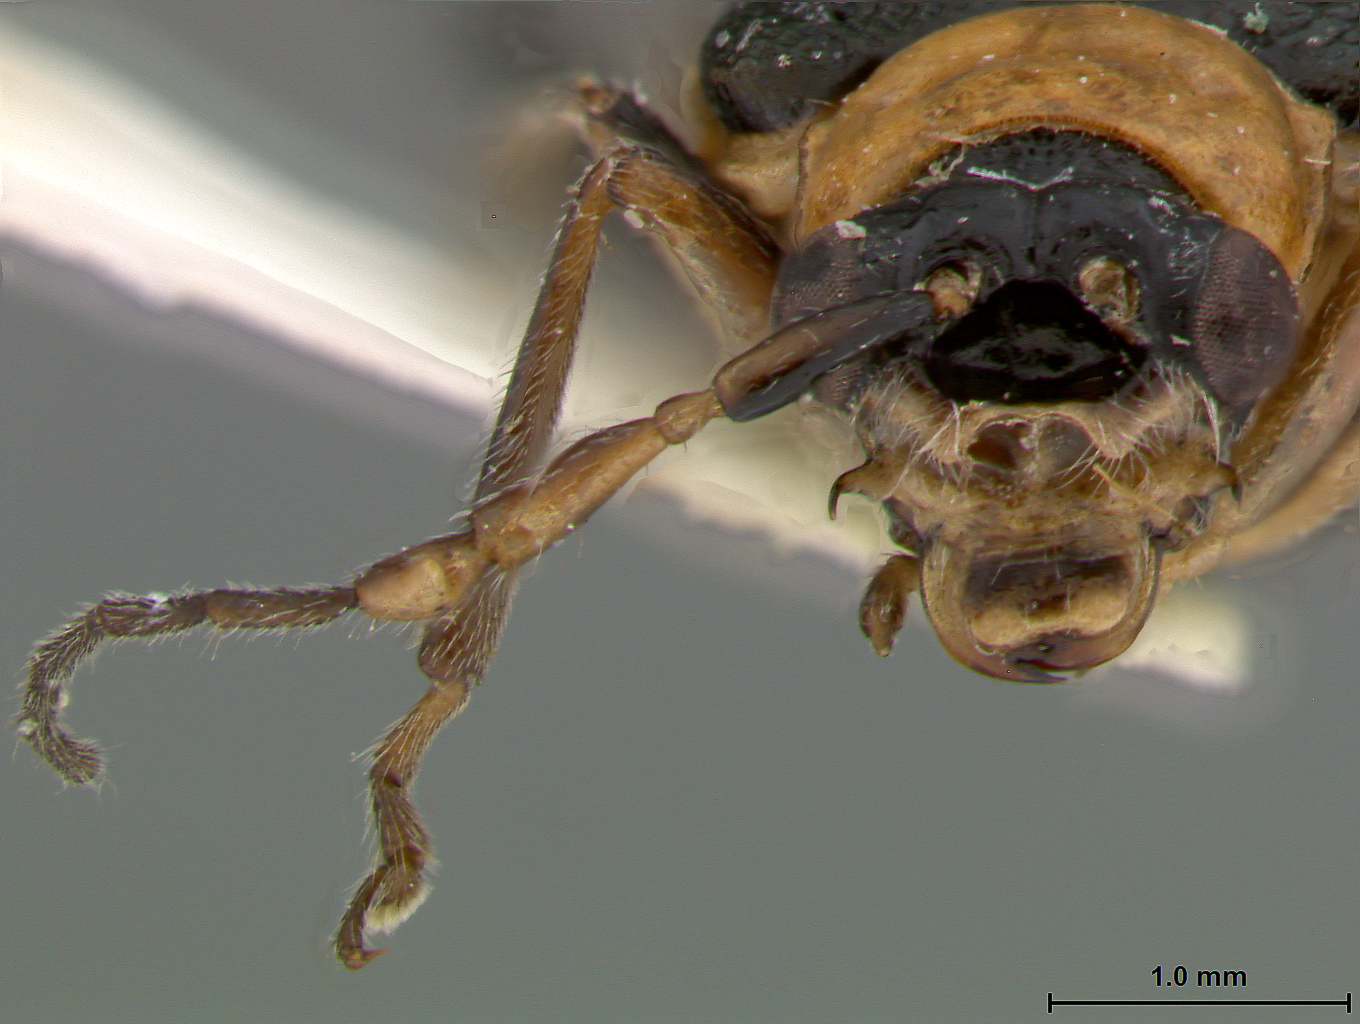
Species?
Eccoptopsis quadrimaculata
